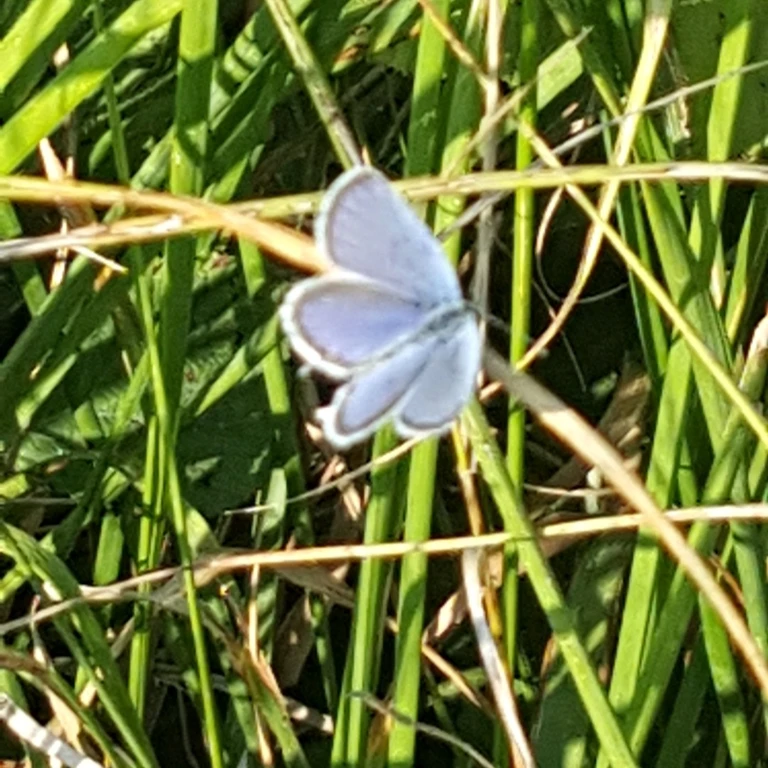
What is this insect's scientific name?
Cupido argiades (also Elkalyce argiades)
